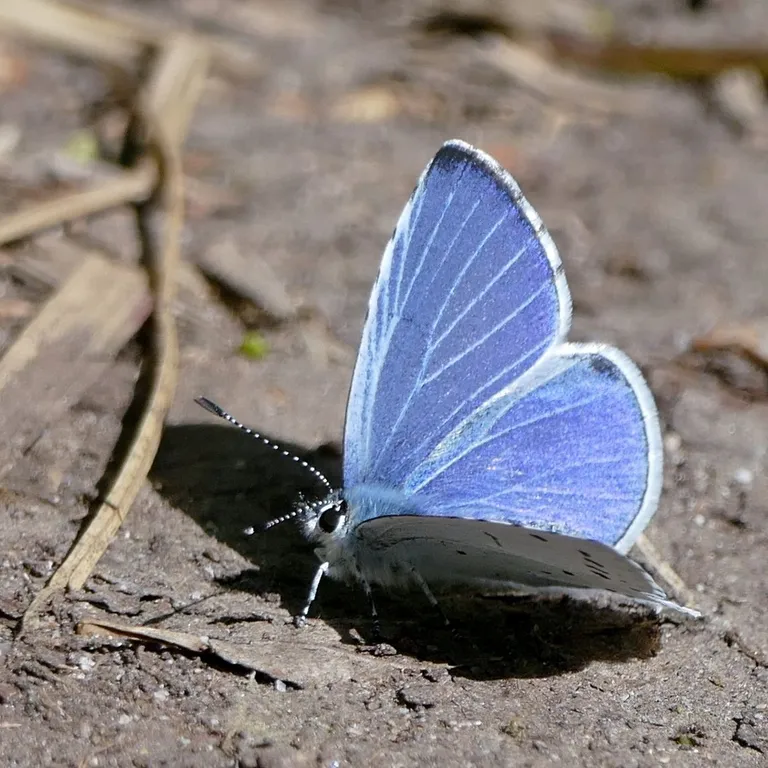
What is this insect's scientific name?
Celastrina argiolus
